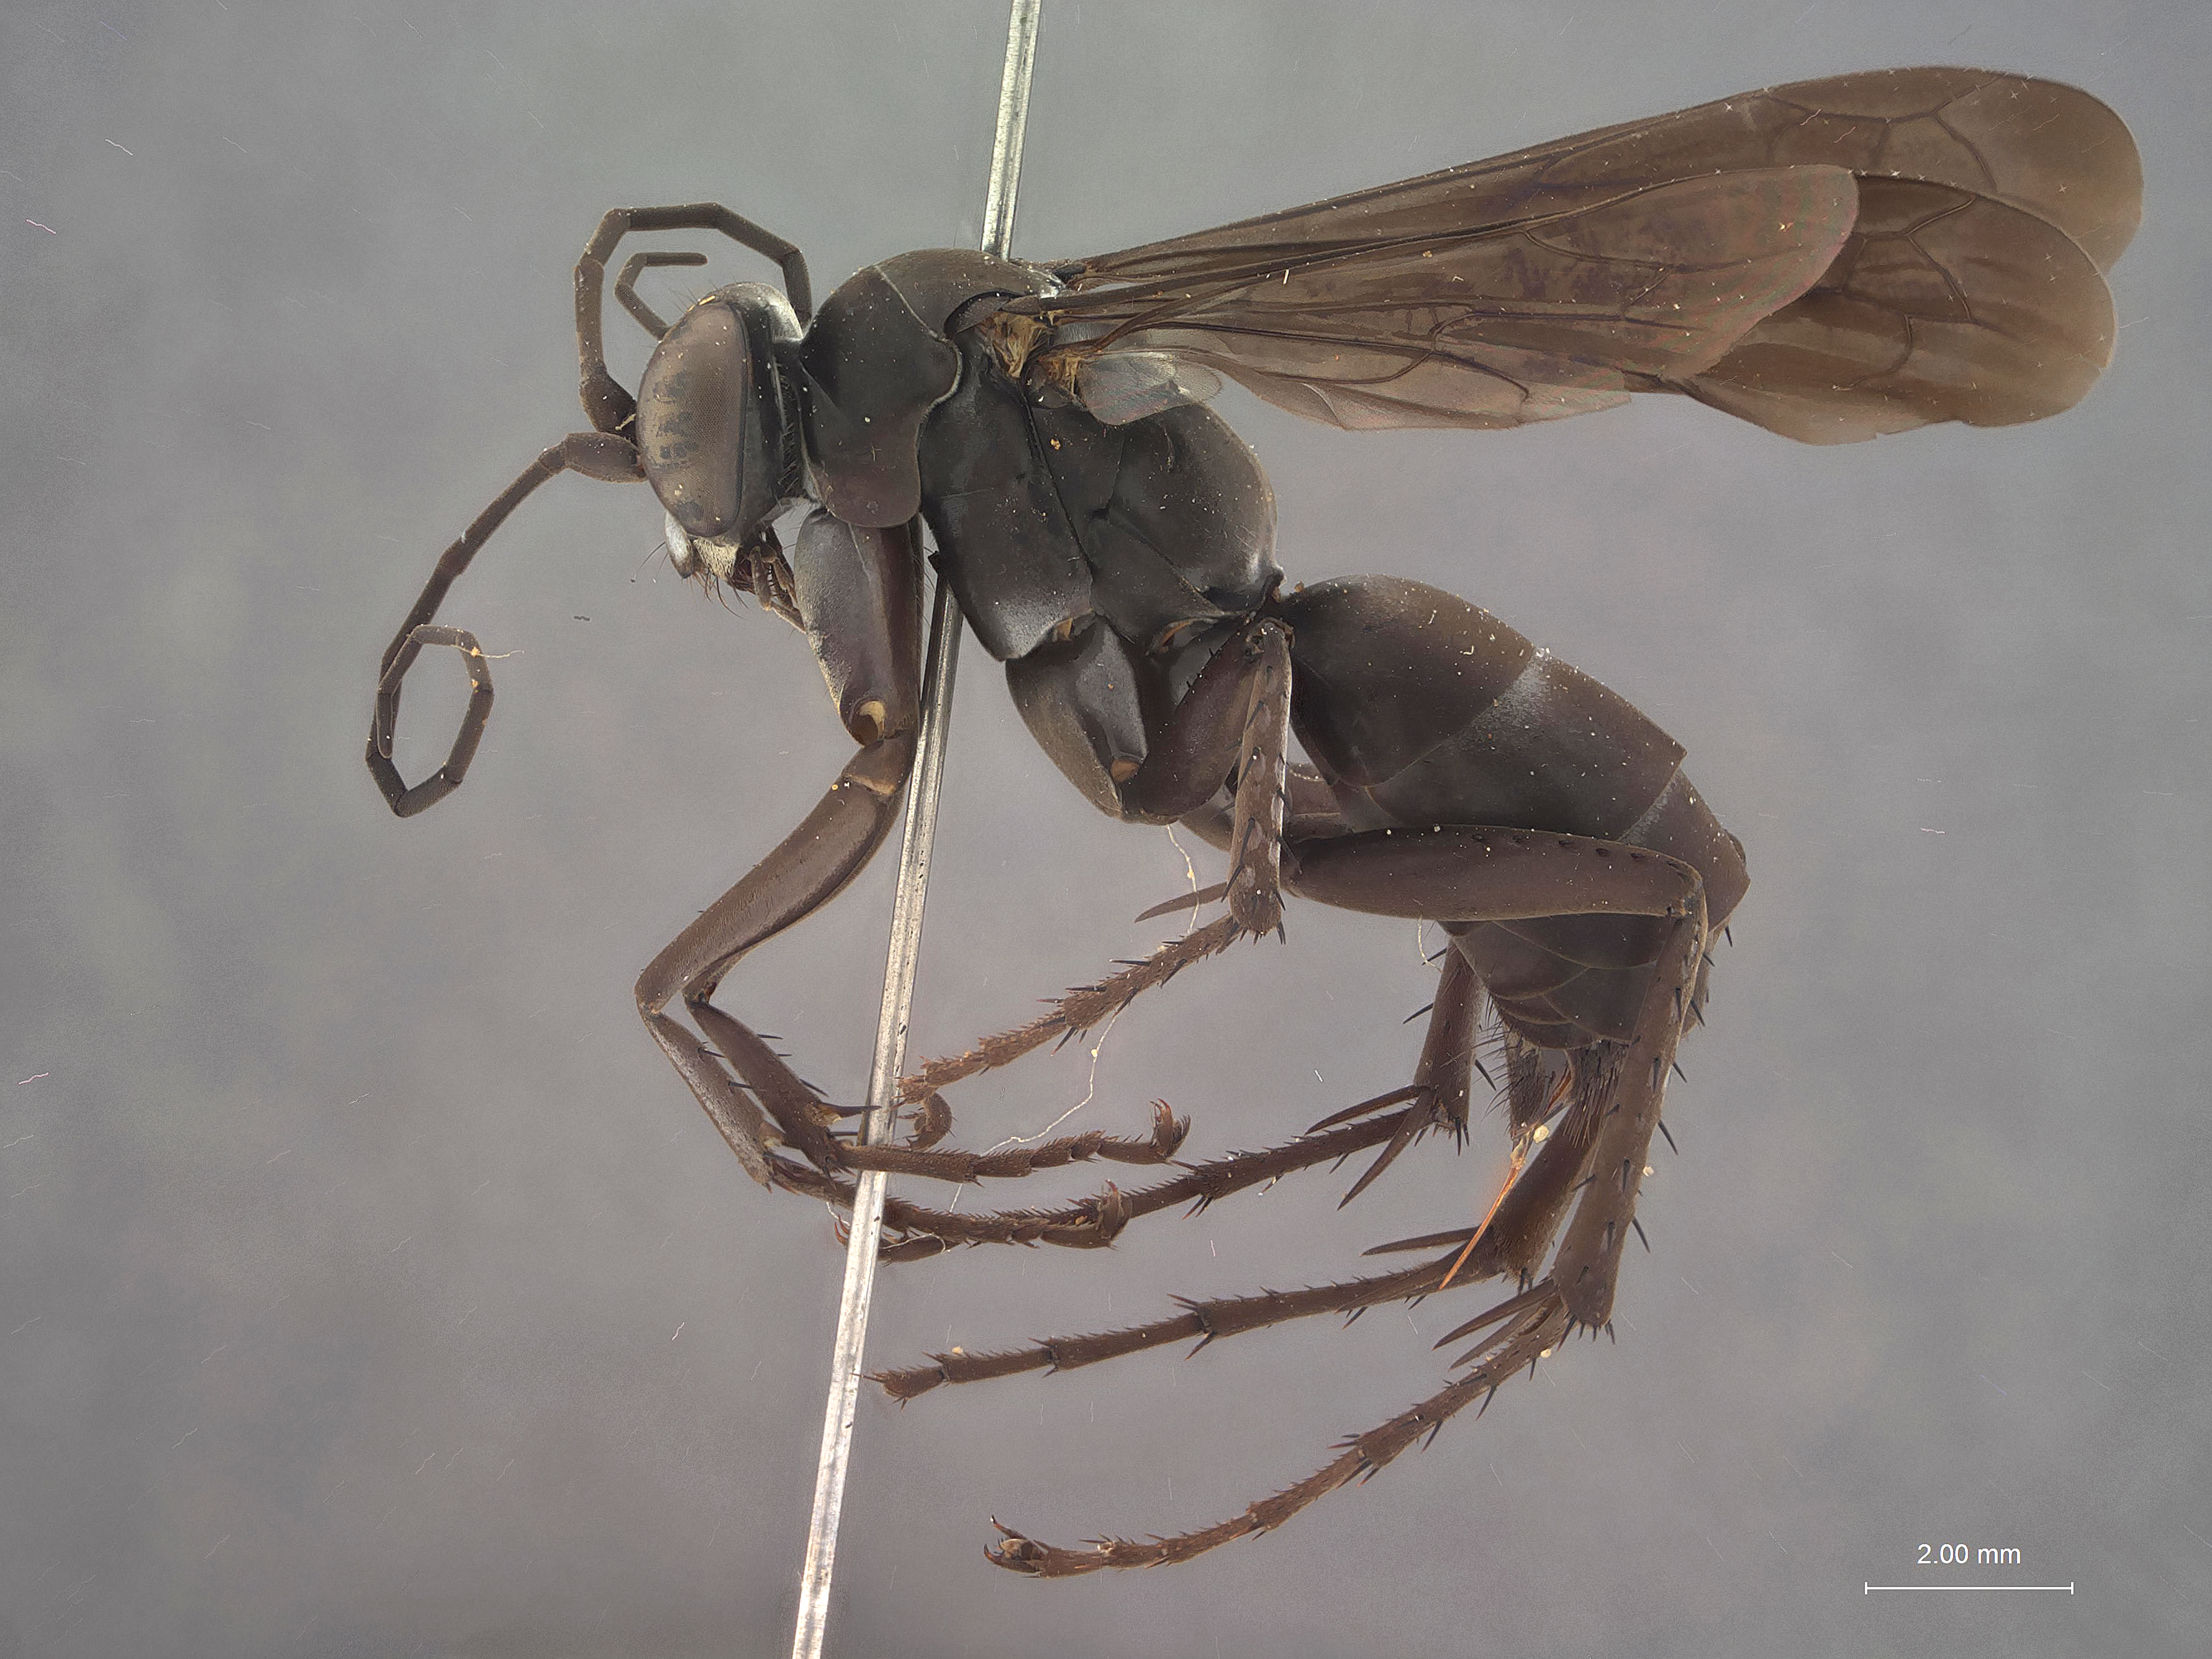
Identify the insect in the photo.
Anoplius surusumi
